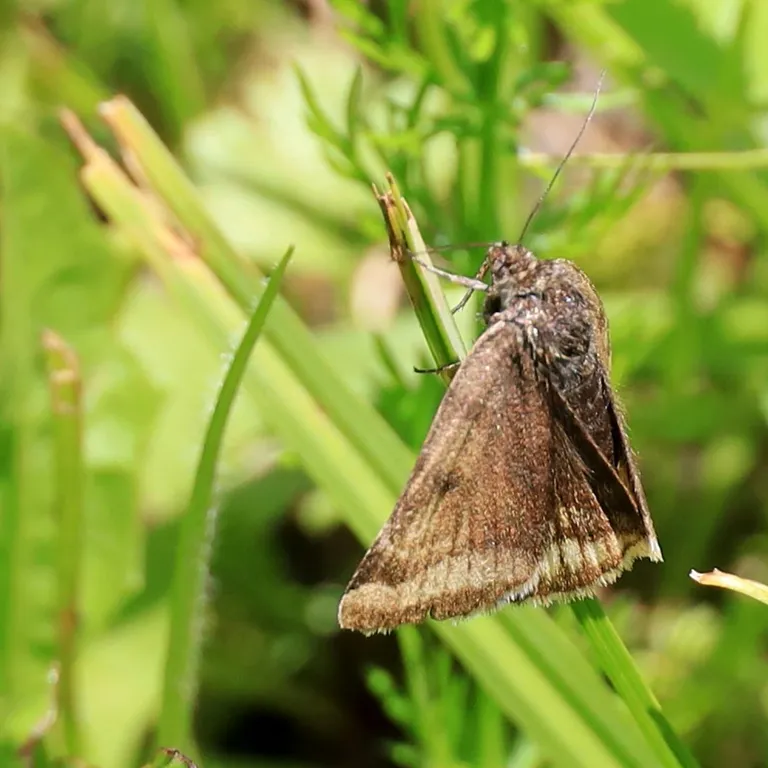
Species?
Euclidia glyphica
